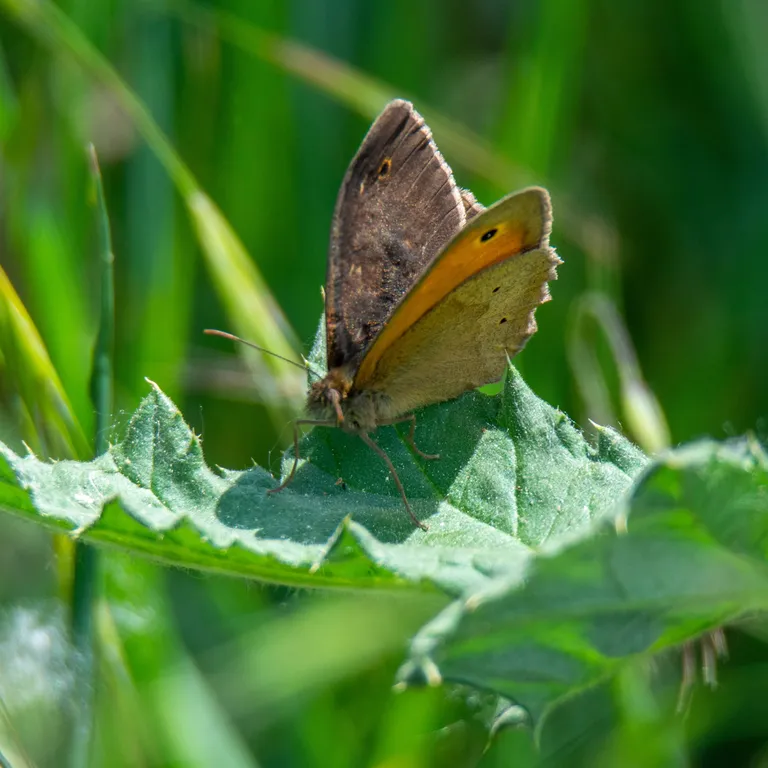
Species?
Maniola jurtina
